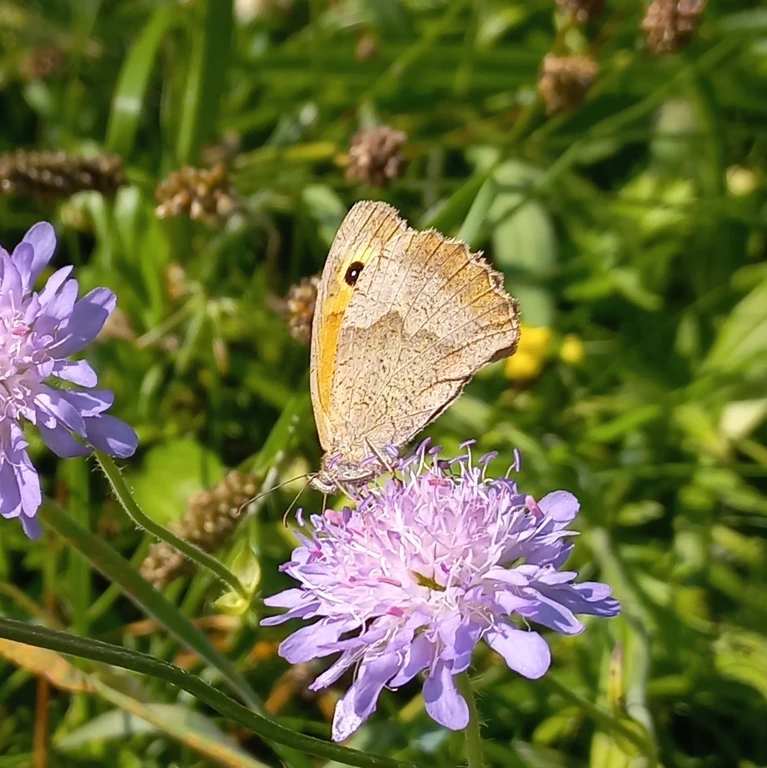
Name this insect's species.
Maniola jurtina
